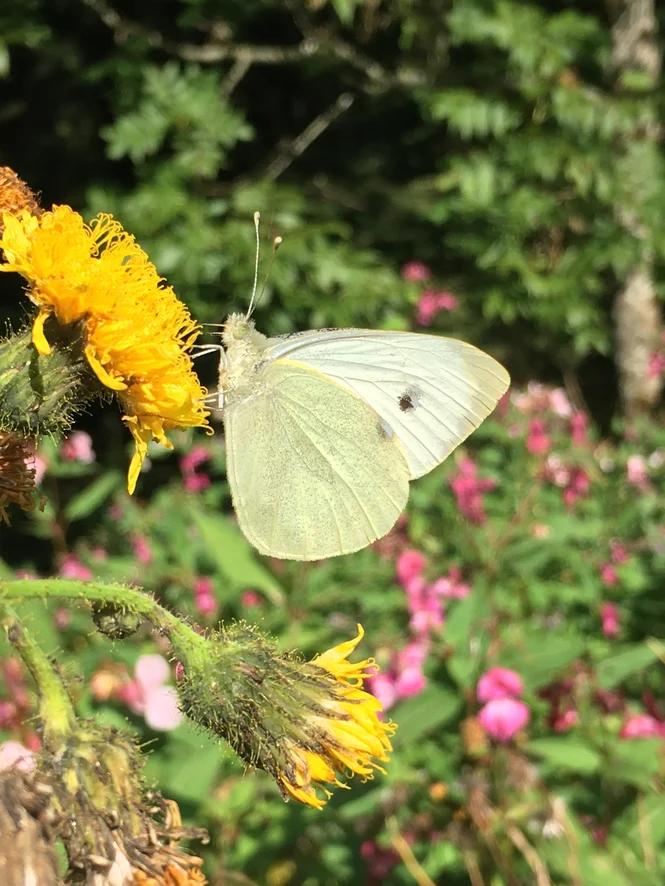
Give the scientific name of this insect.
Pieris brassicae
